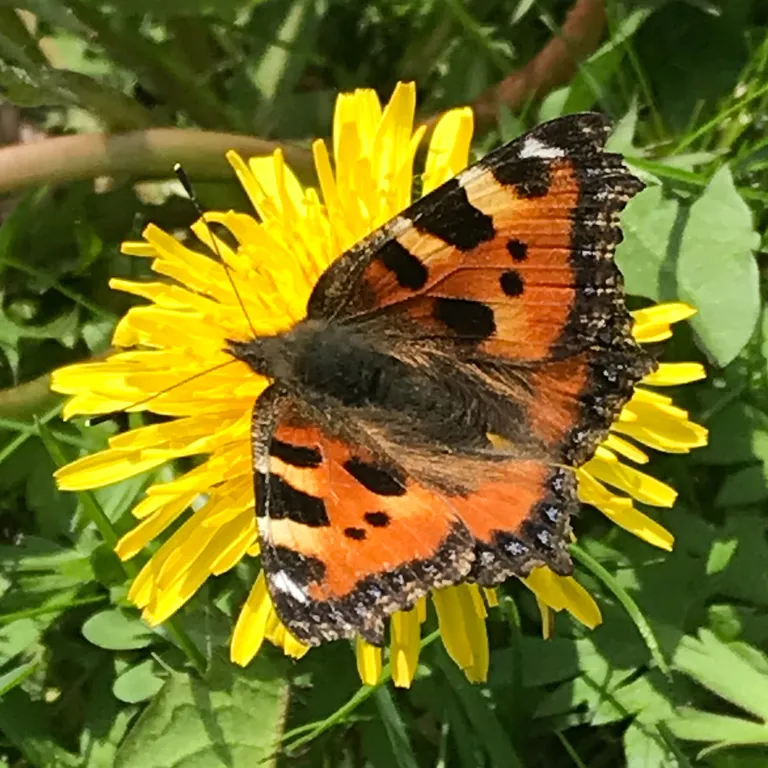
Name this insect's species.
Aglais urticae
